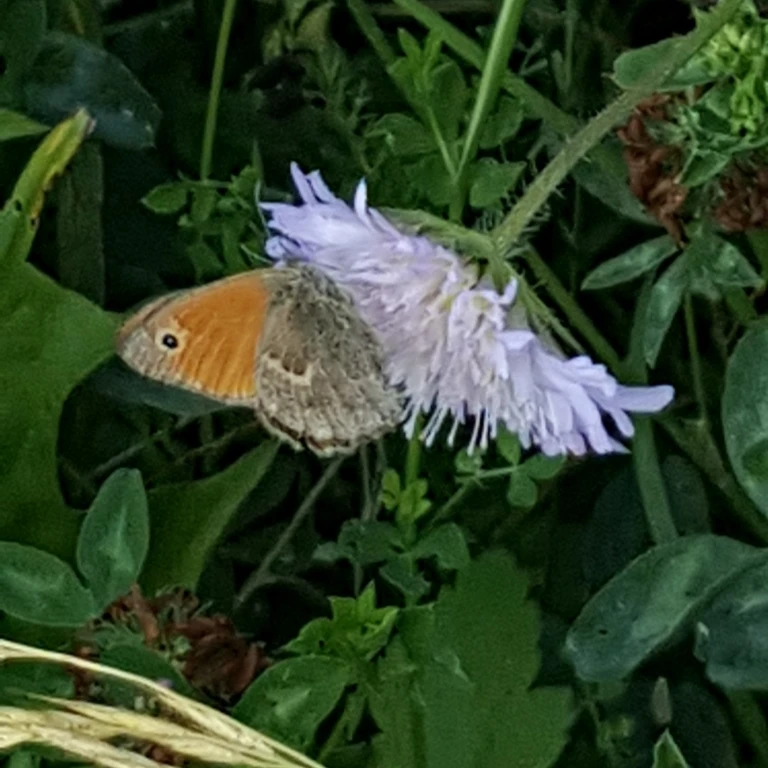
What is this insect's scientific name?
Coenonympha pamphilus
